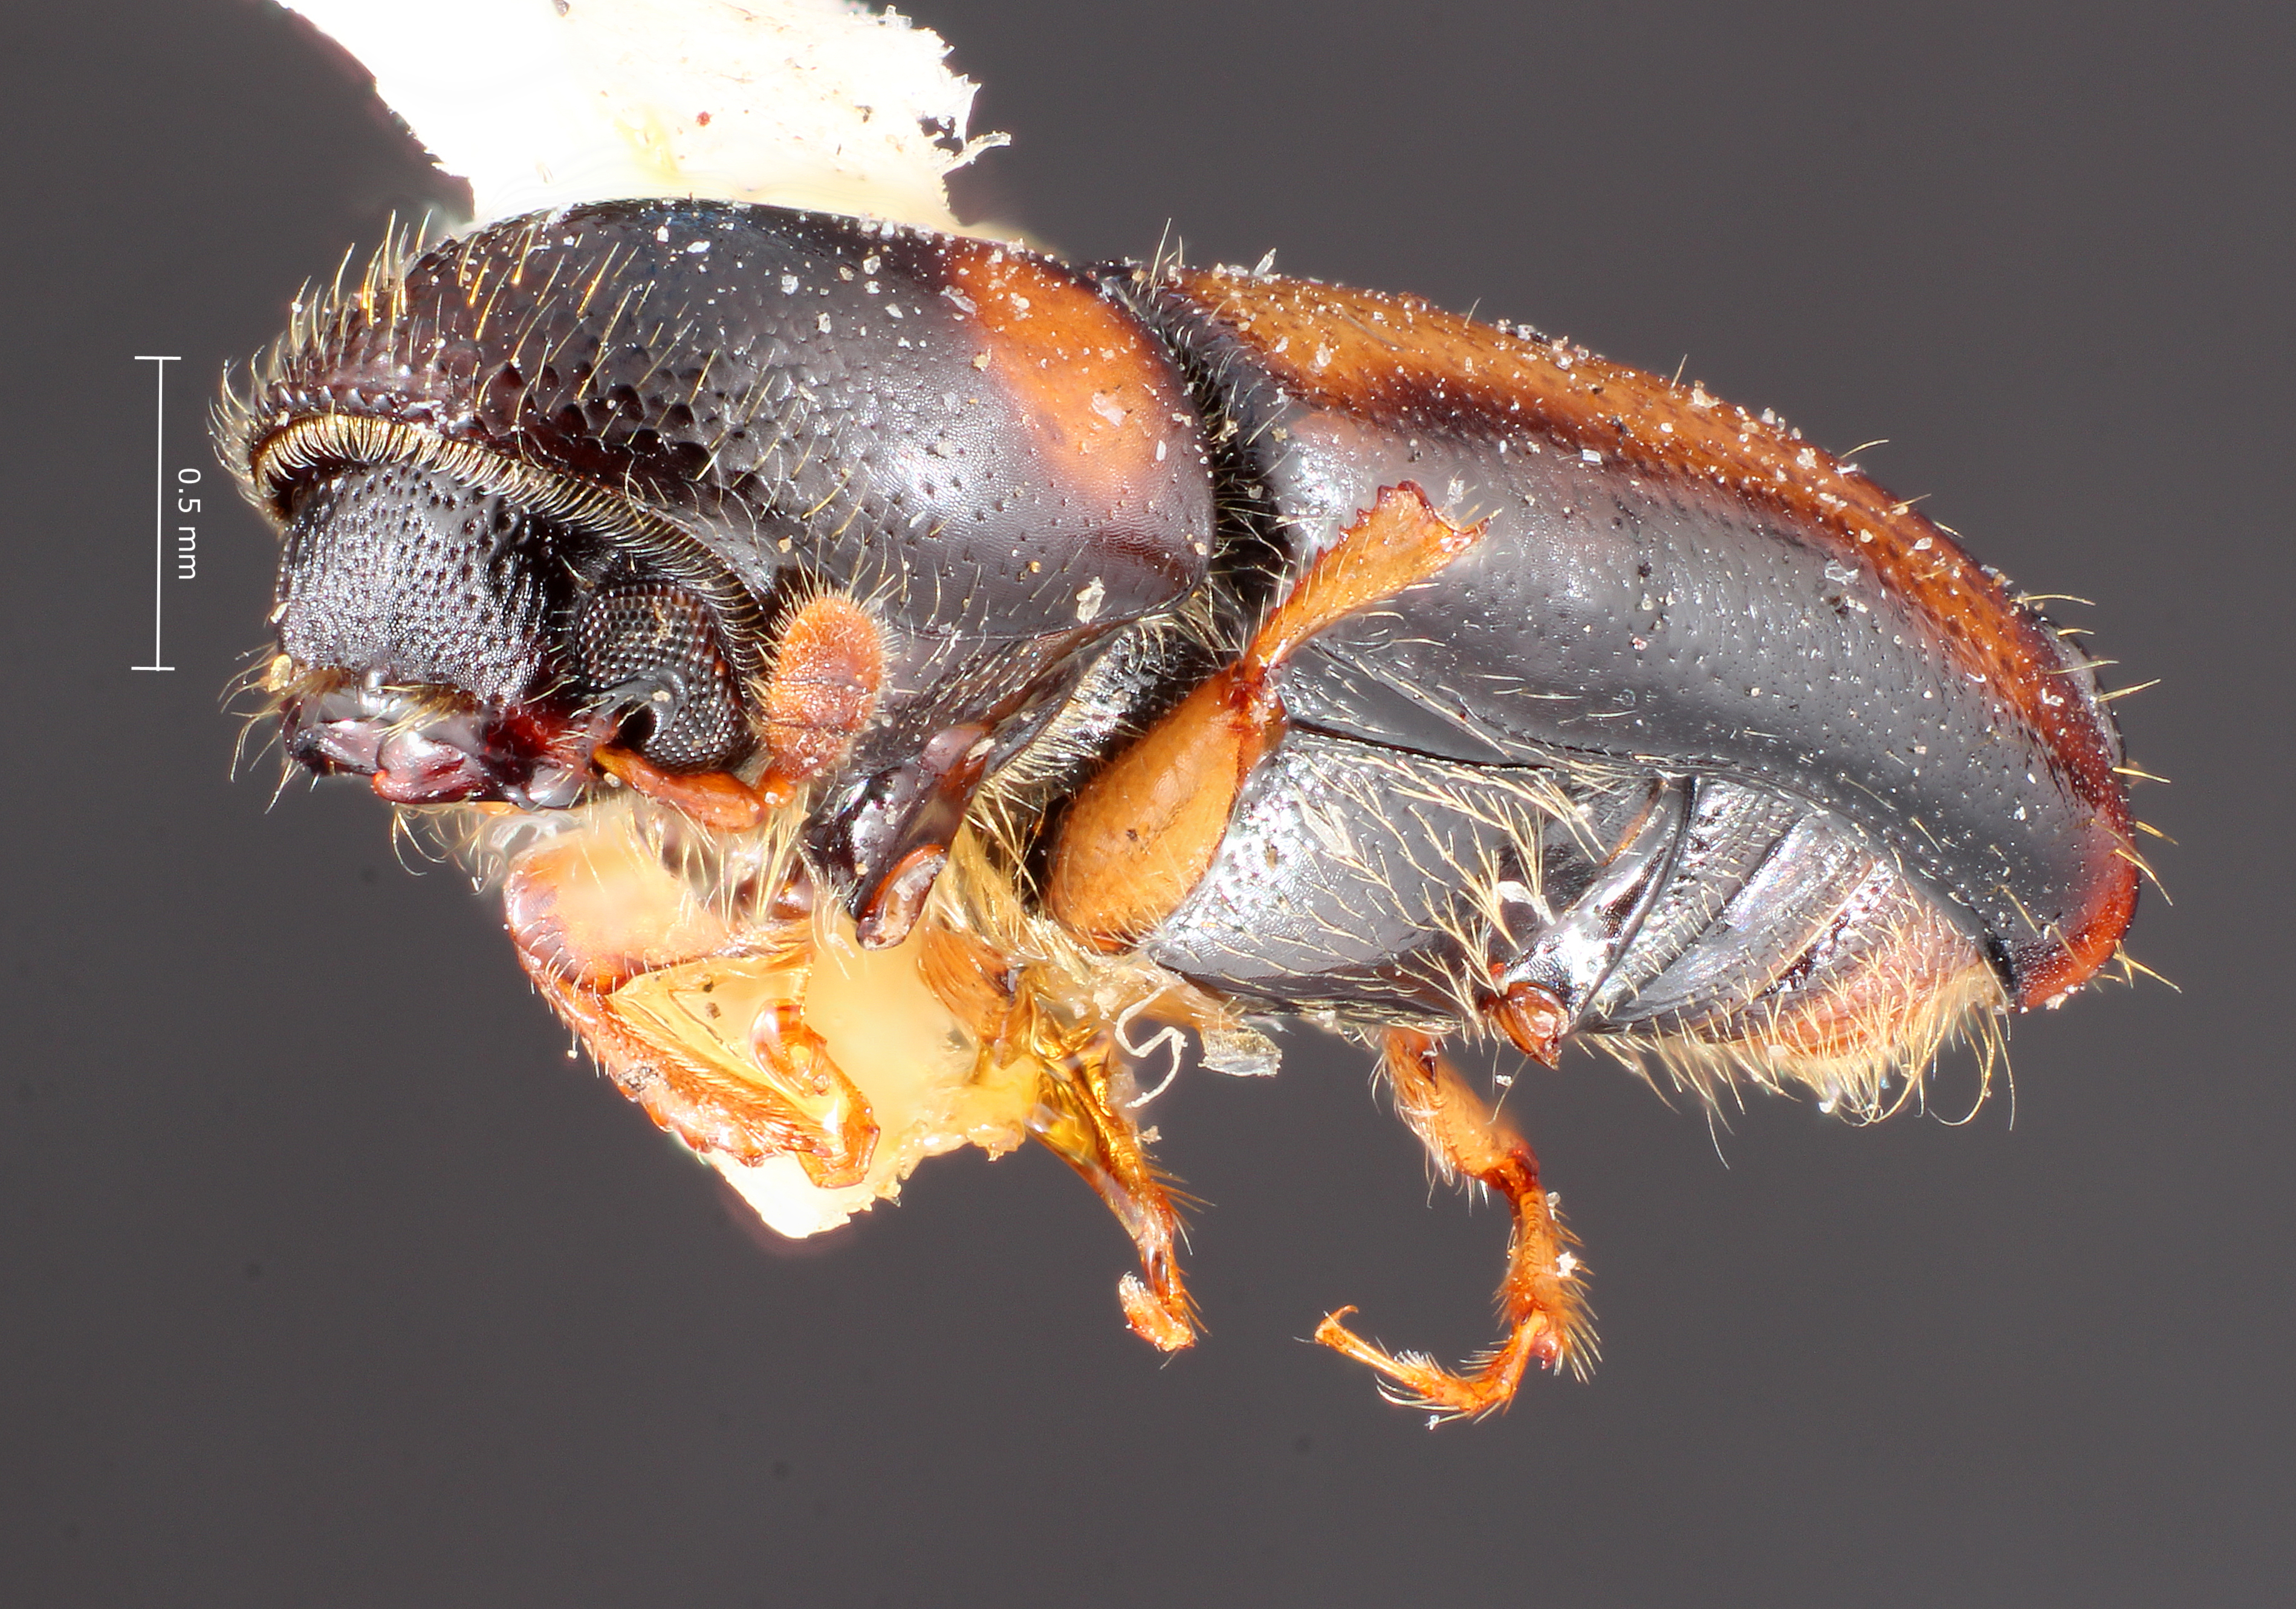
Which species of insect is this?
Monarthrum chapuisi
